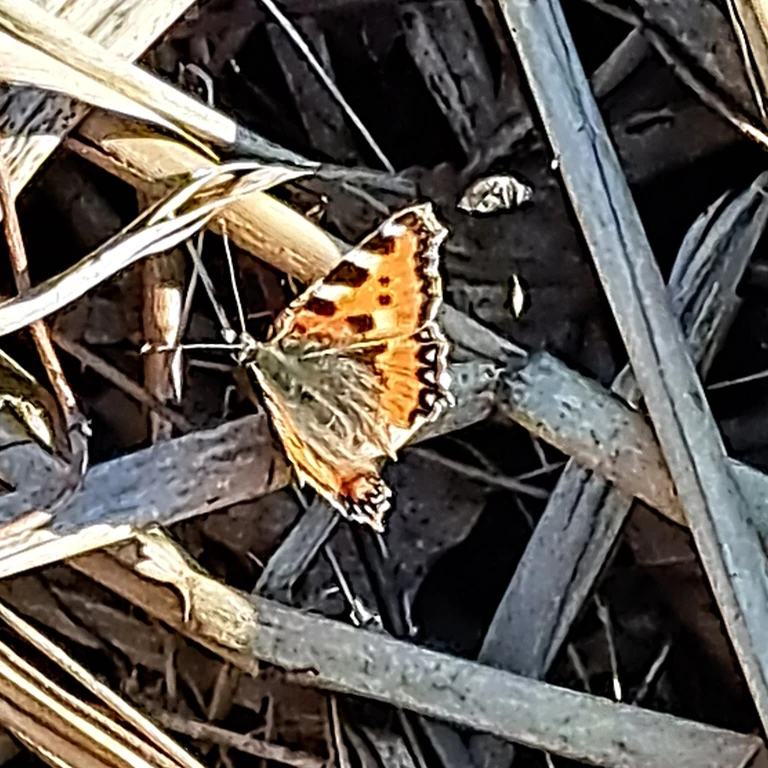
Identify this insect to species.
Aglais urticae
